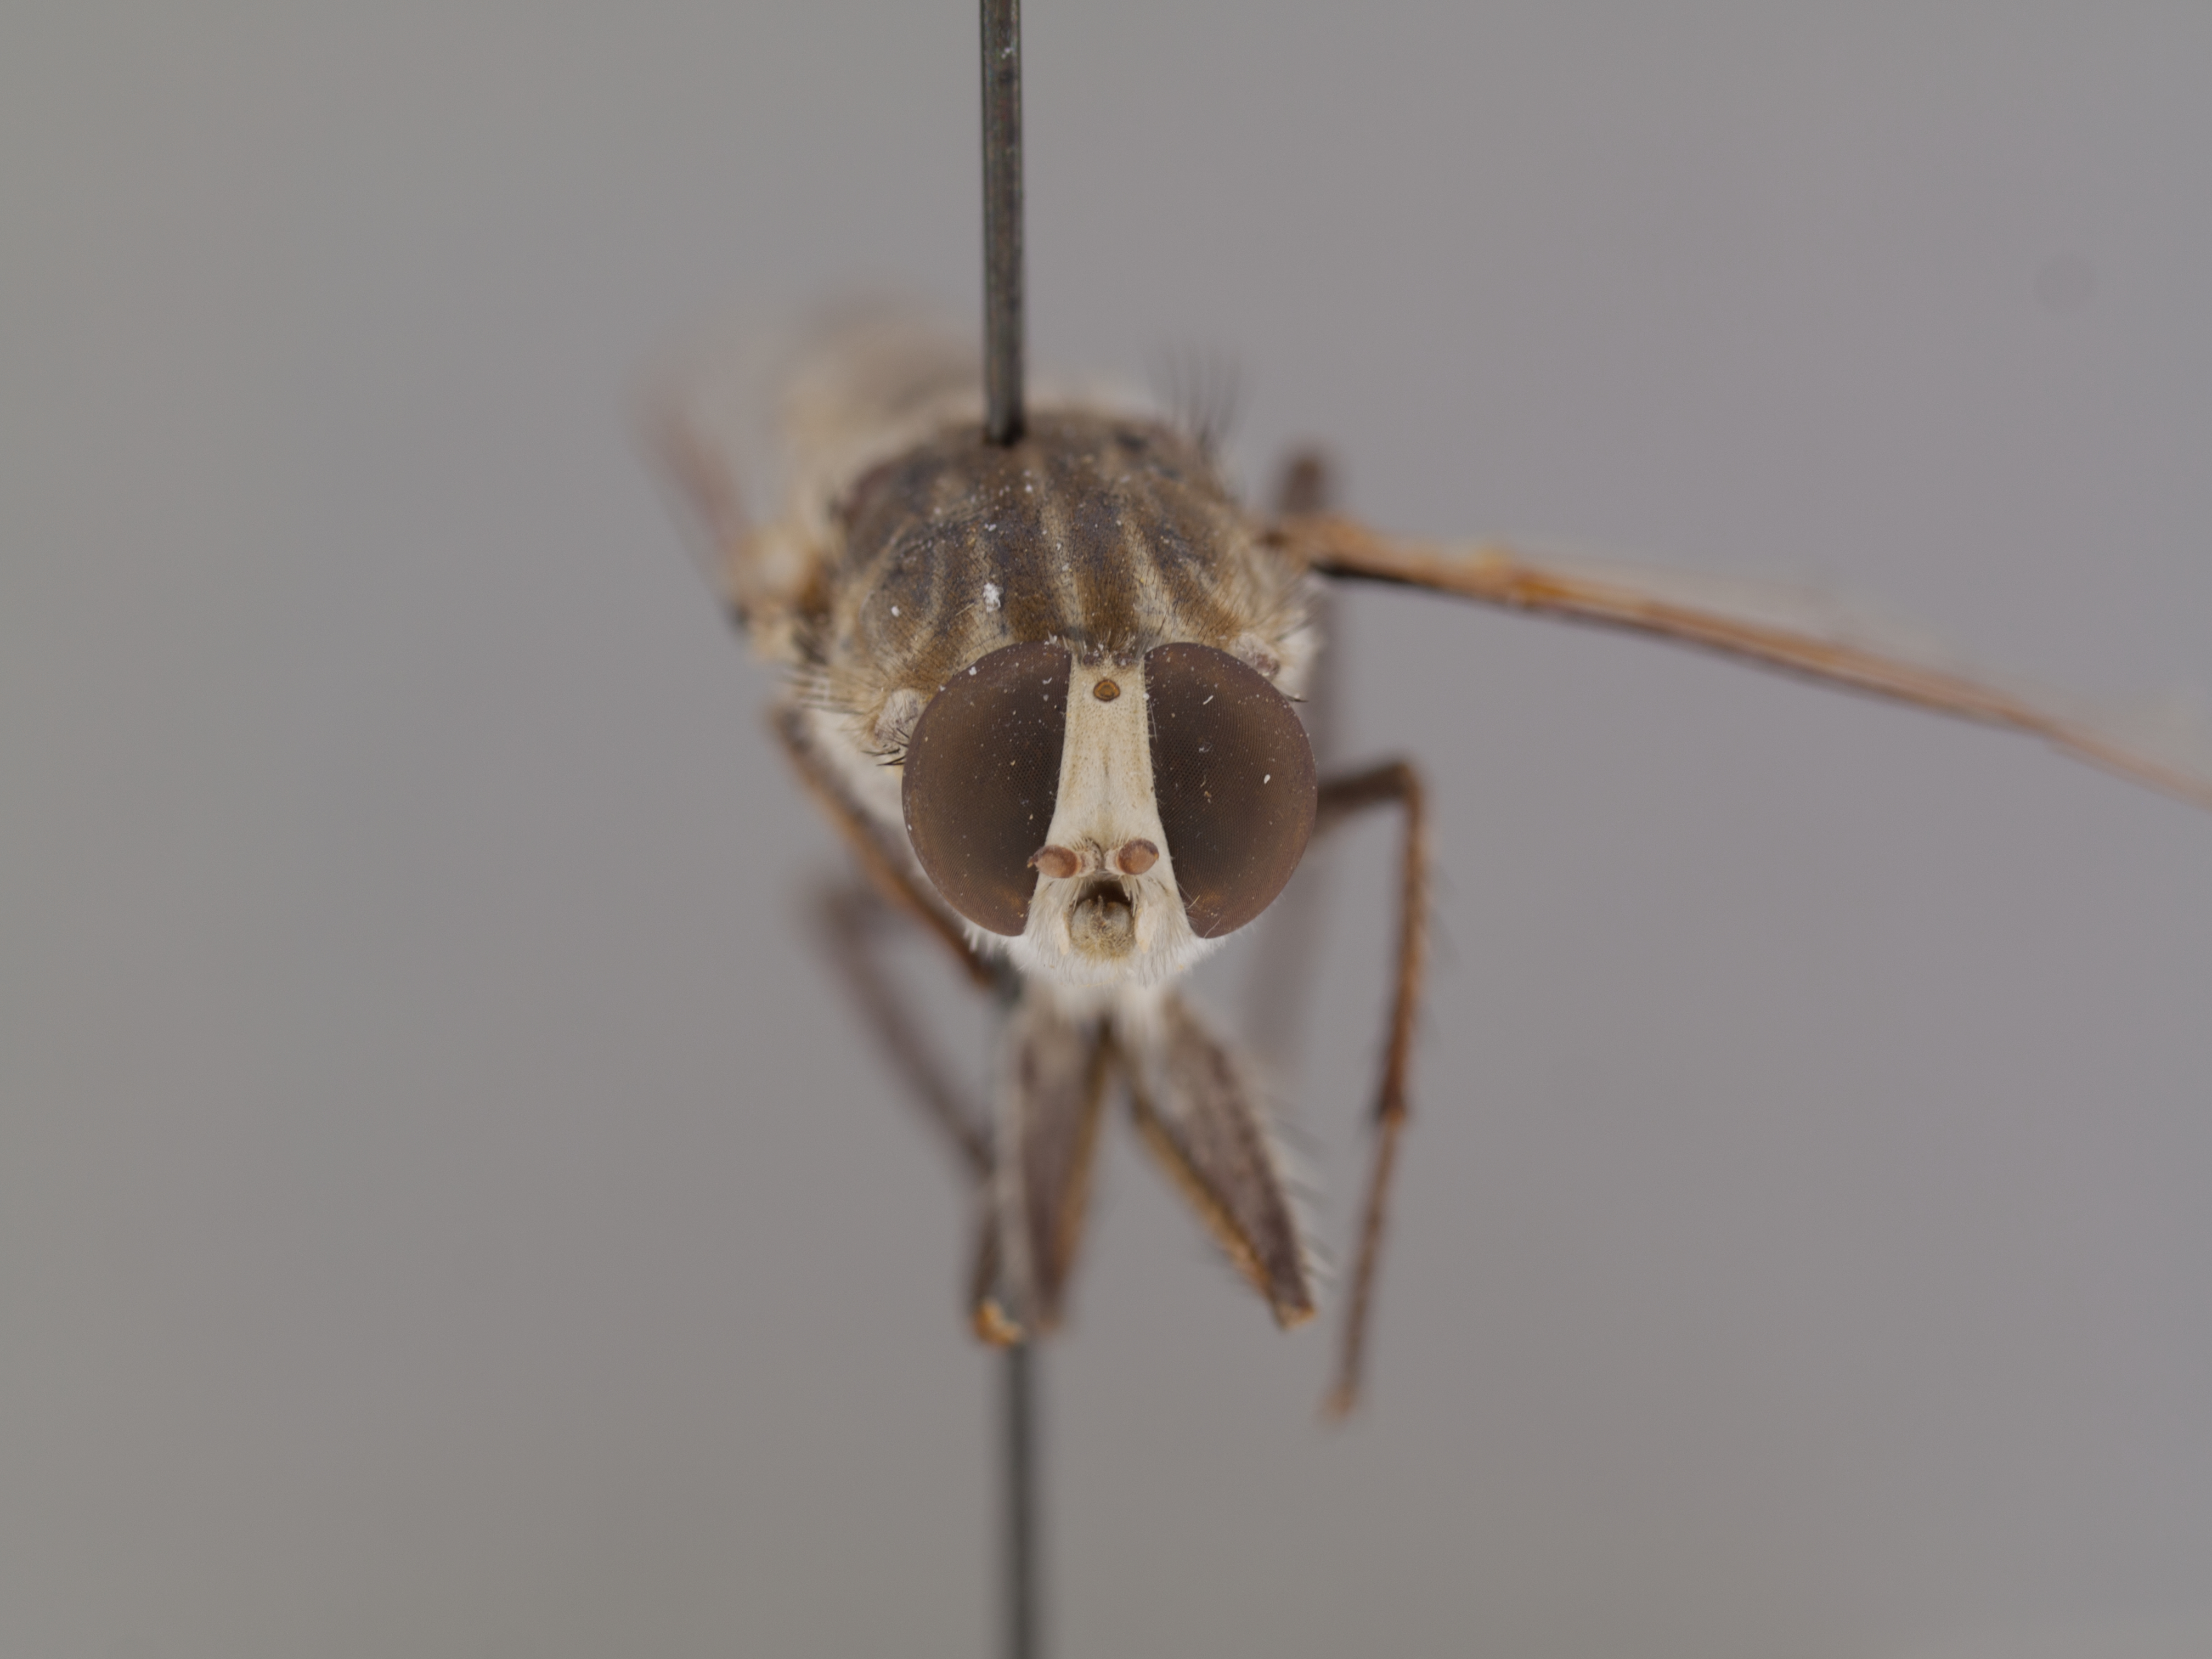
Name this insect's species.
Apiocera aldrichi
